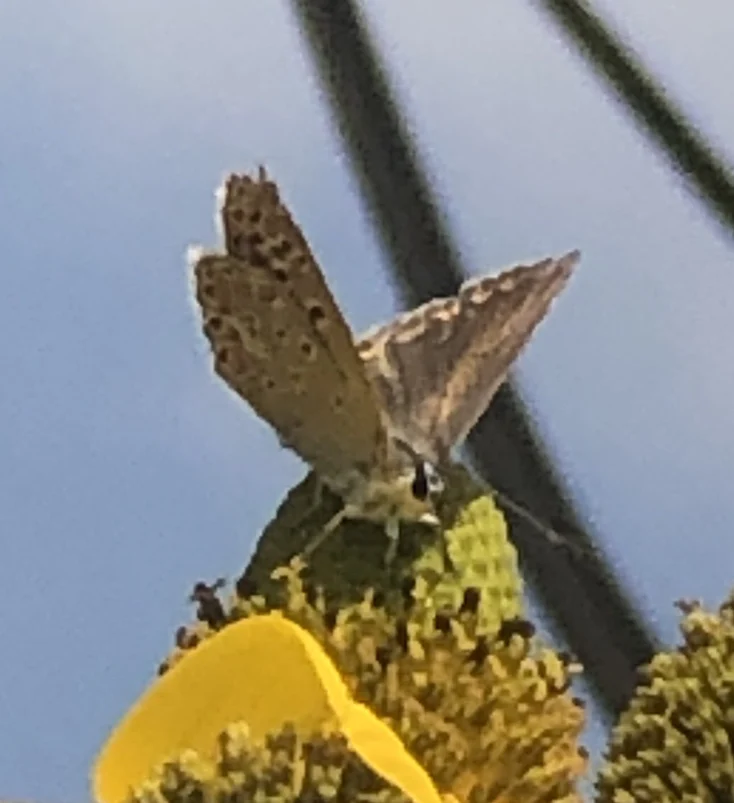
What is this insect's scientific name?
Polyommatus icarus
